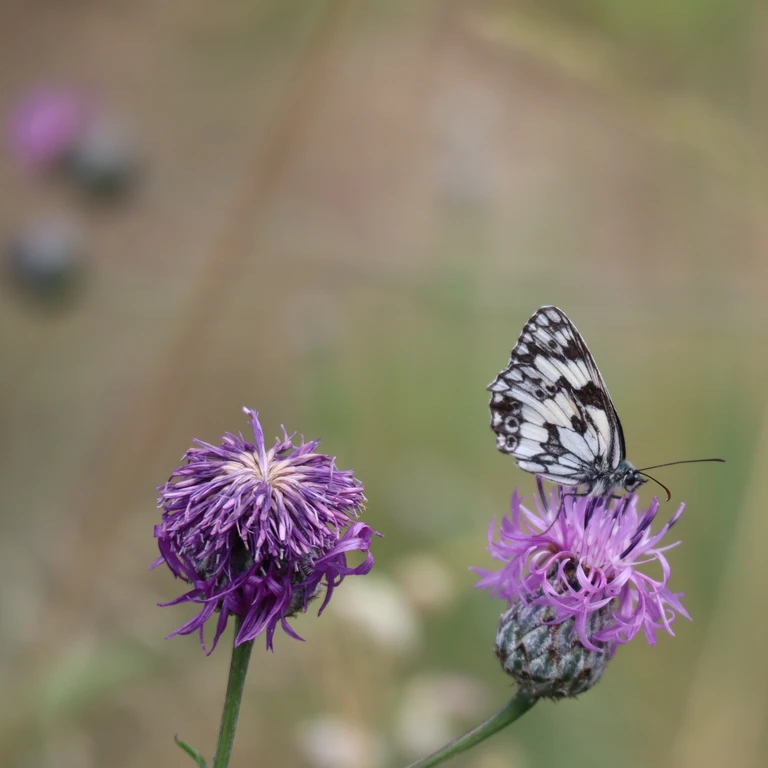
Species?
Melanargia galathea
